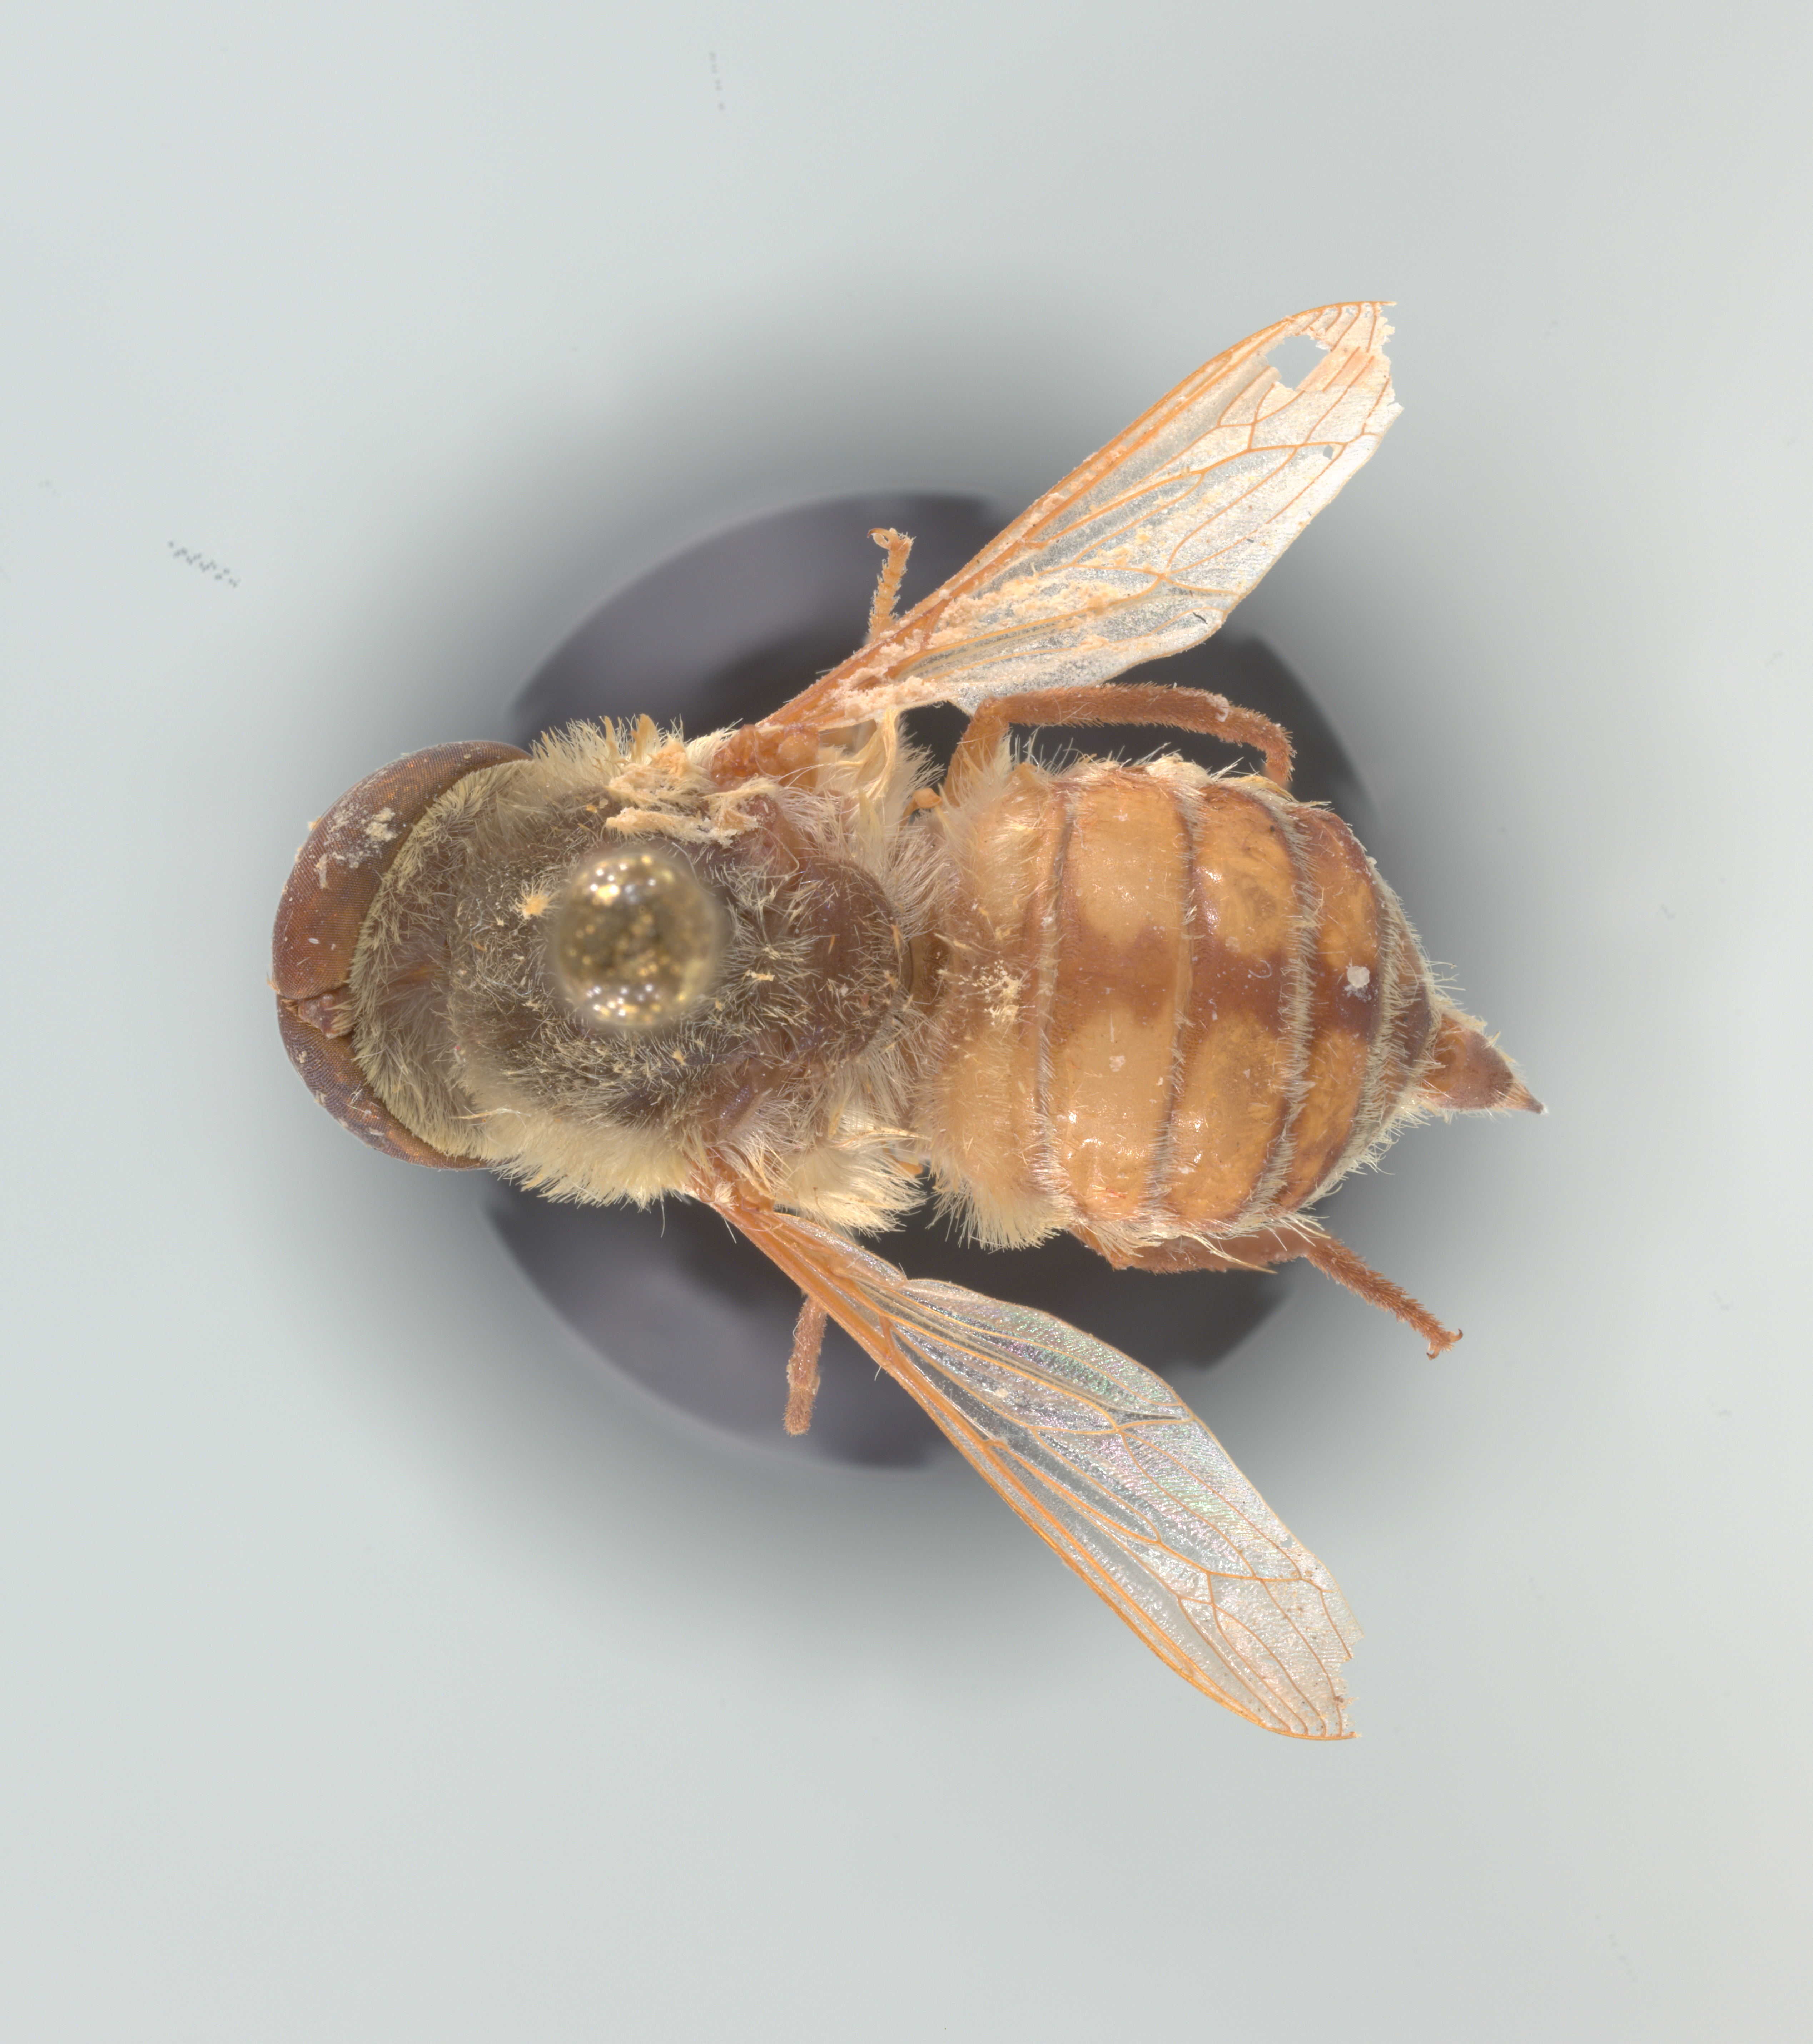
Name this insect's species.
Neorhynchocephalus volaticus
